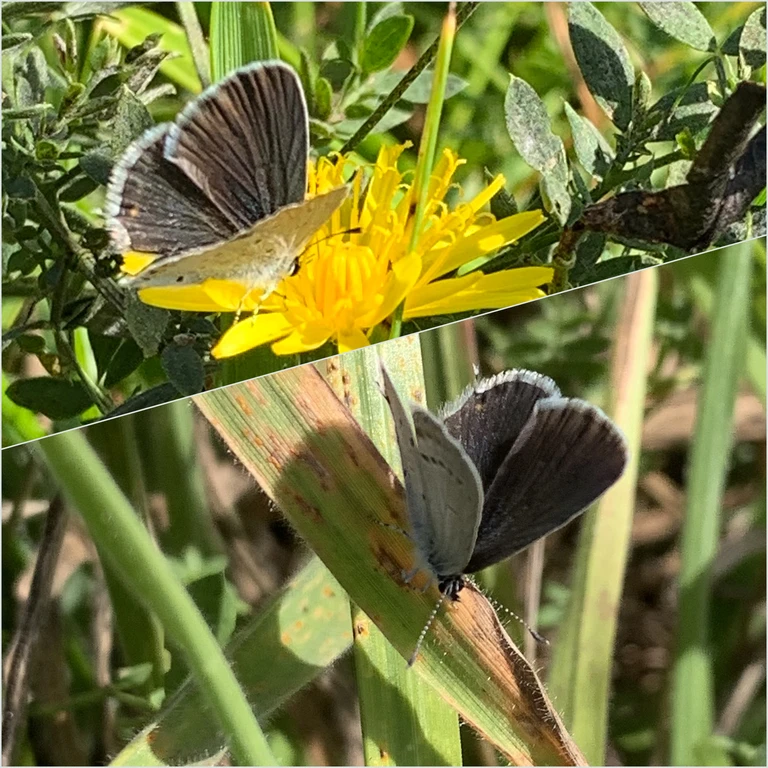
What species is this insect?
Cupido argiades (also Elkalyce argiades)
